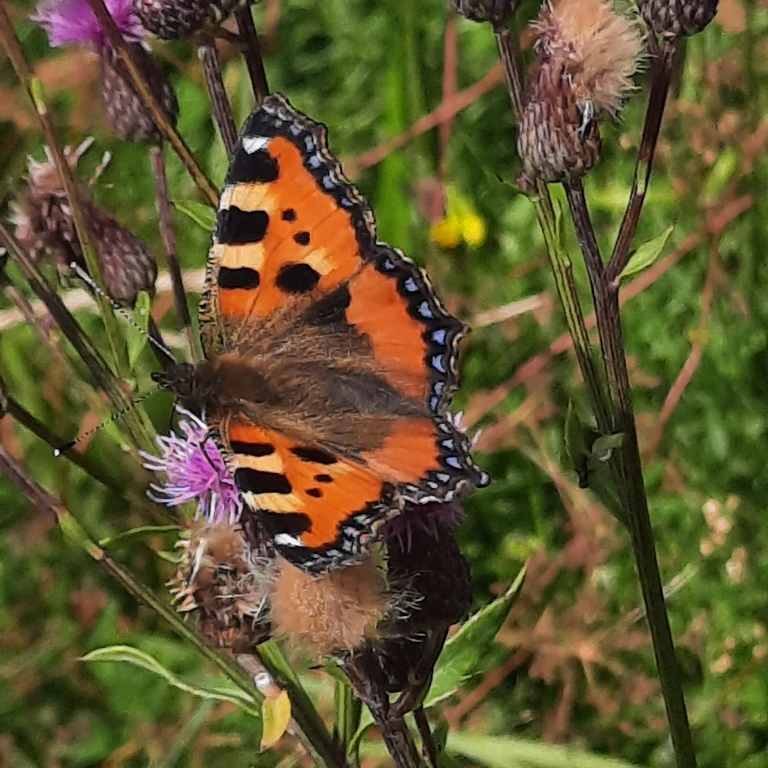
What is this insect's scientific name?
Aglais urticae
